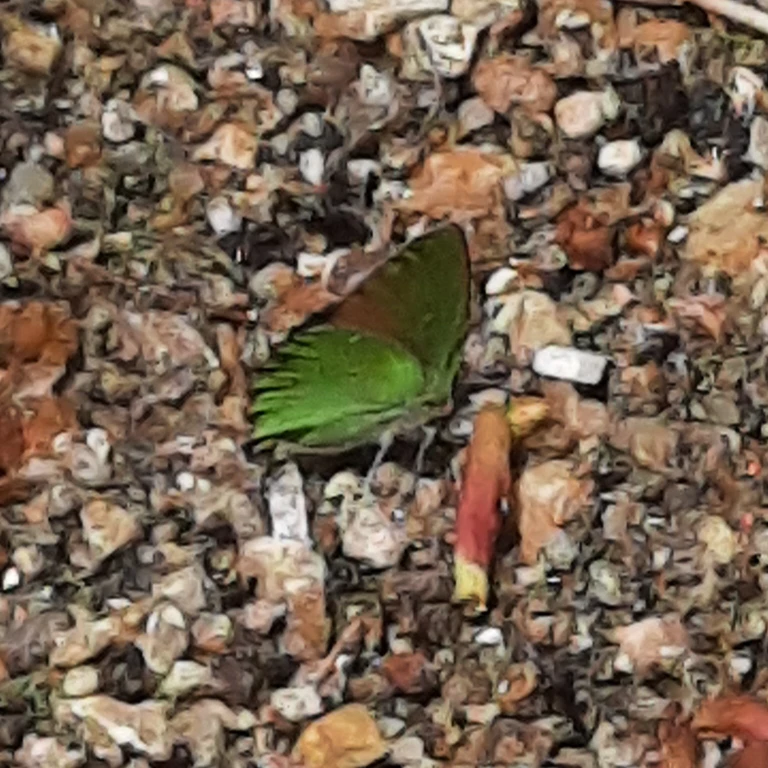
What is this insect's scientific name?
Callophrys rubi
